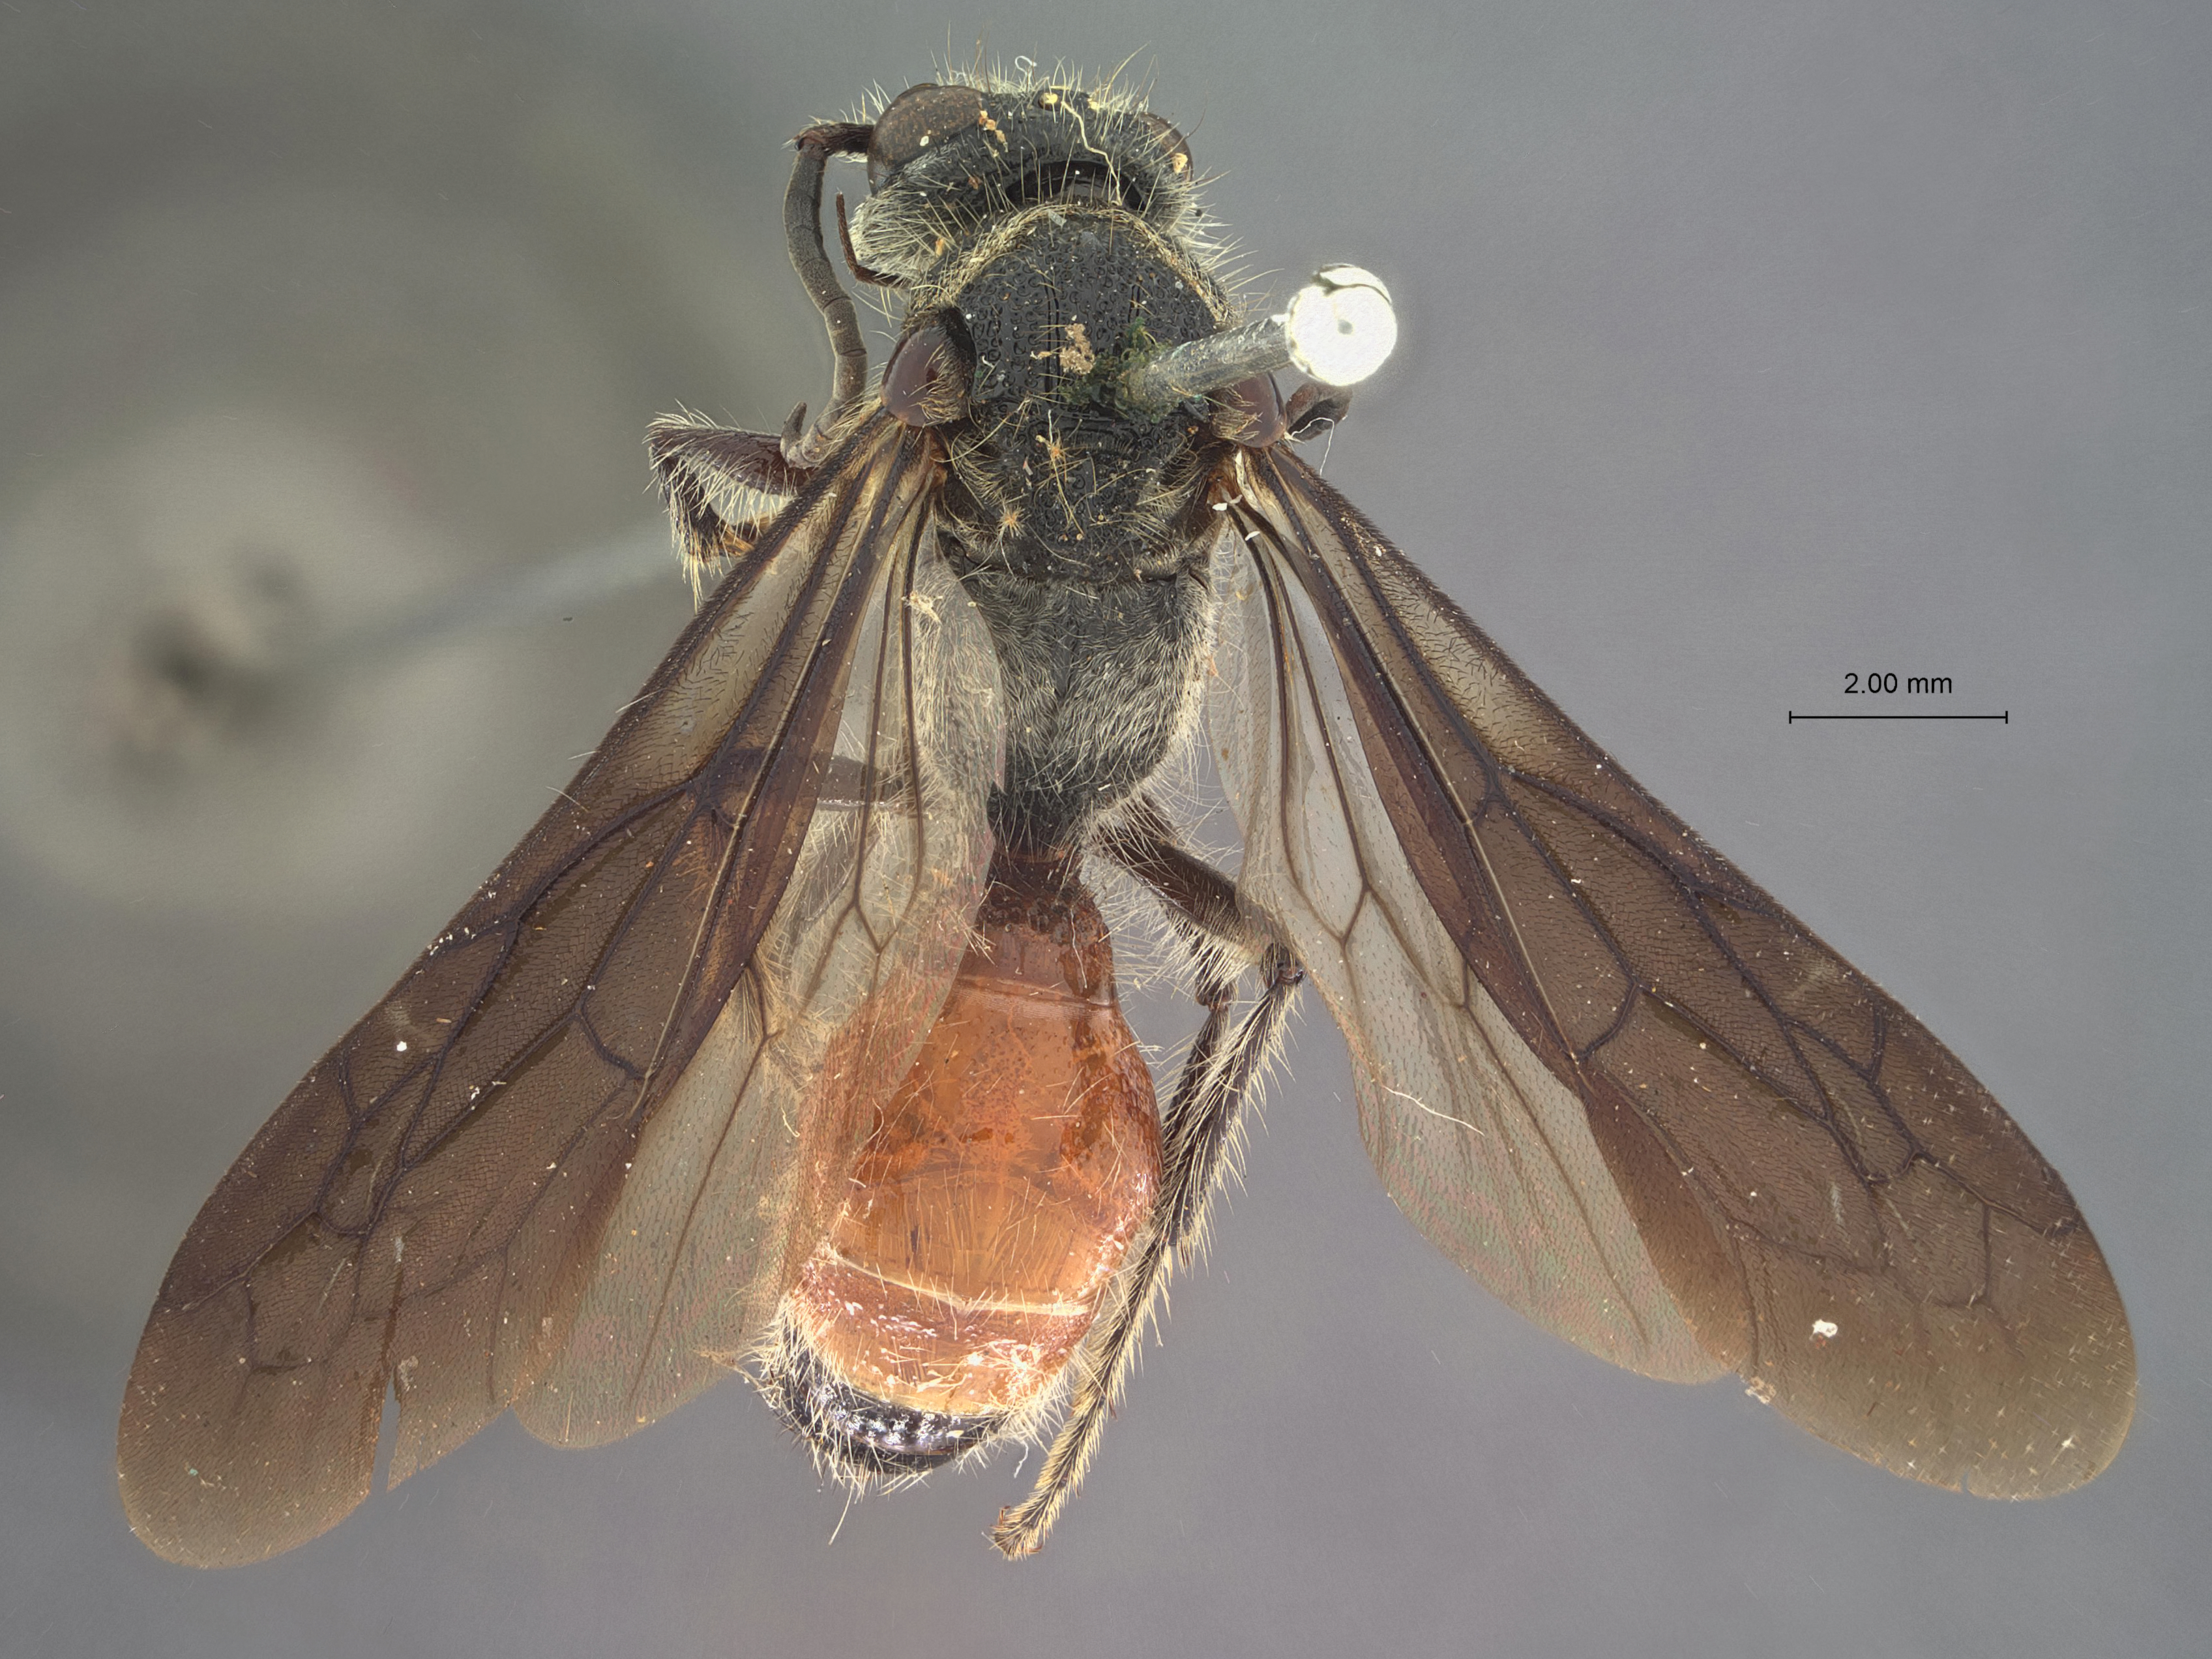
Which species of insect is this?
Squamulotilla erato
